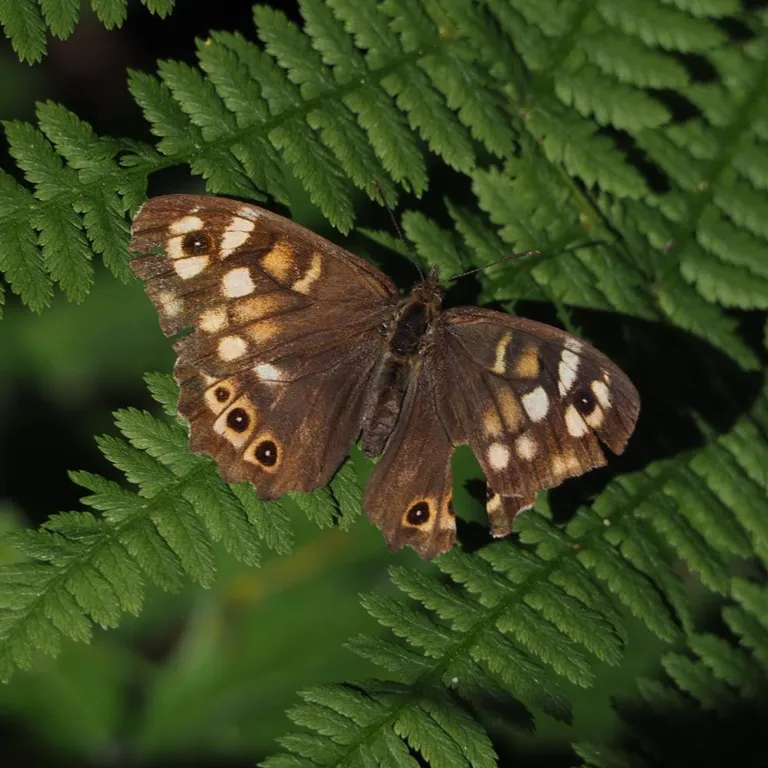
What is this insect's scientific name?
Pararge aegeria
